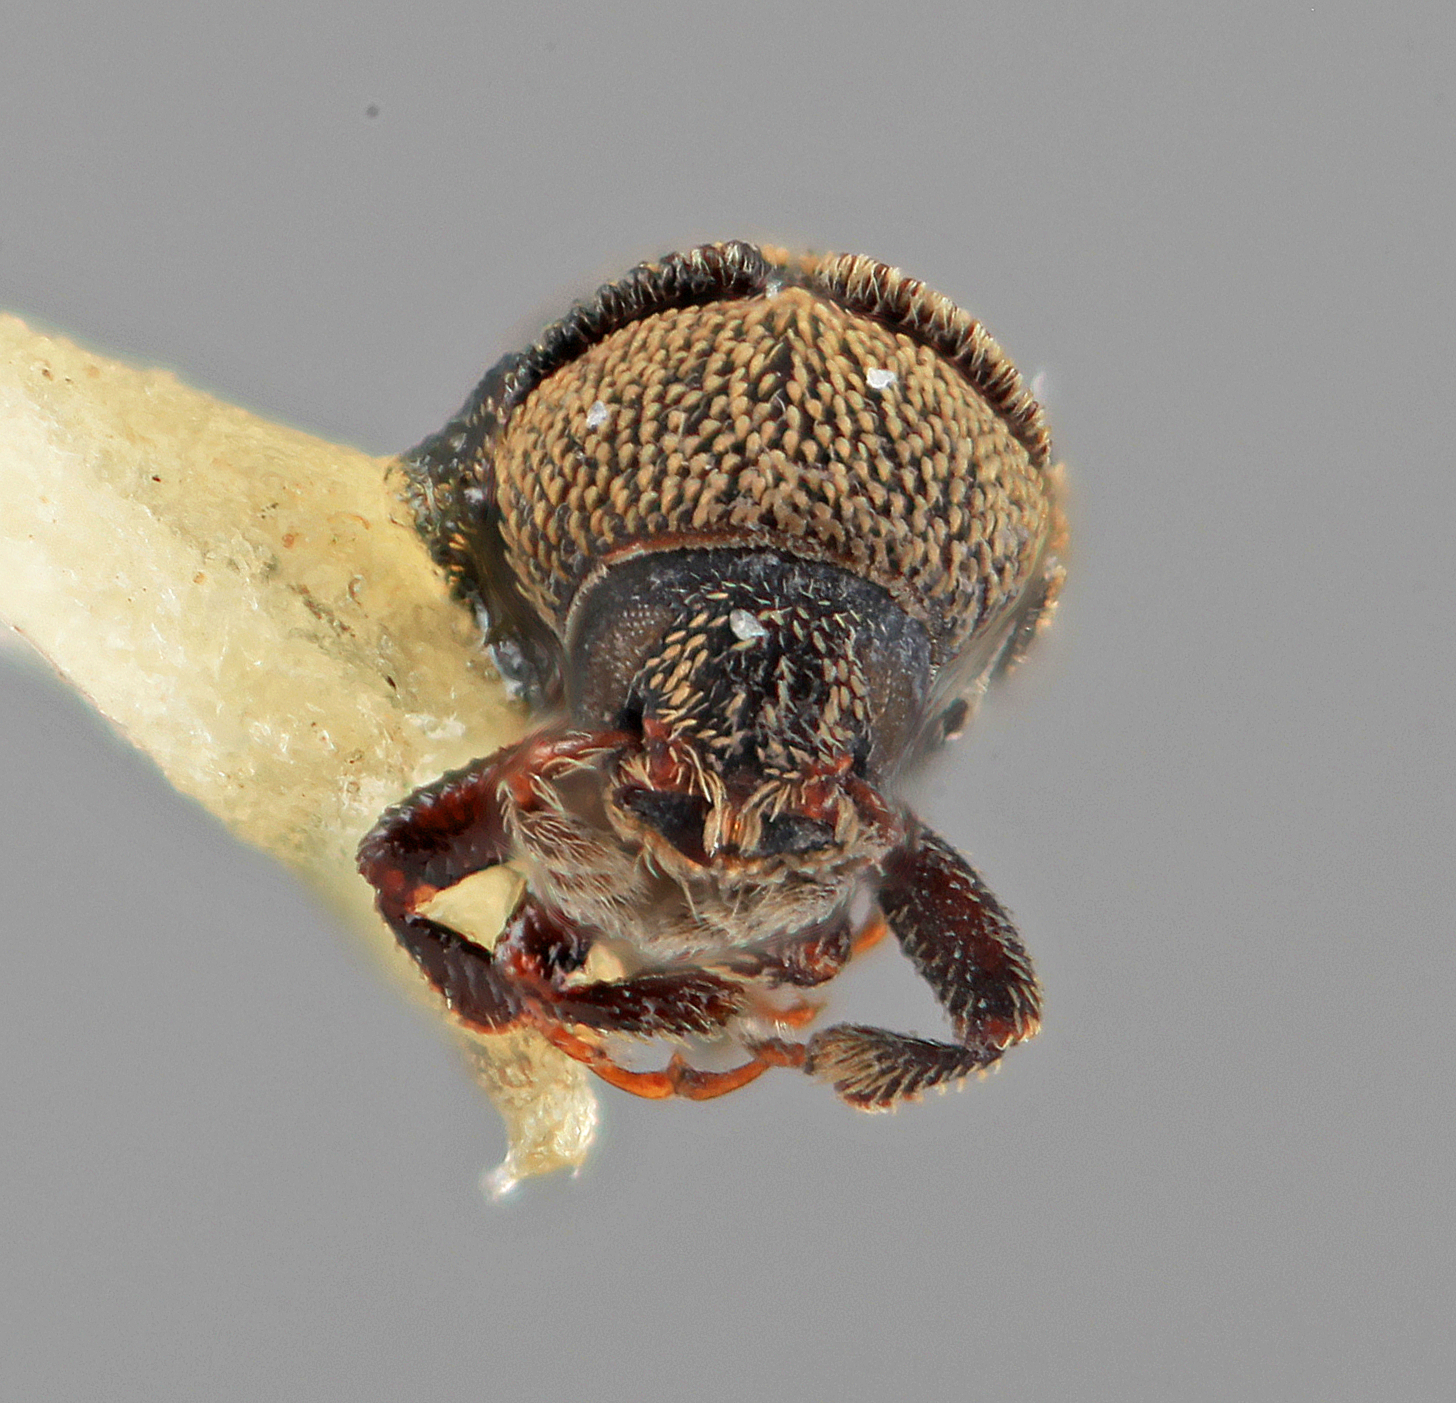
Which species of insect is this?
Phloeotribus squamiger
